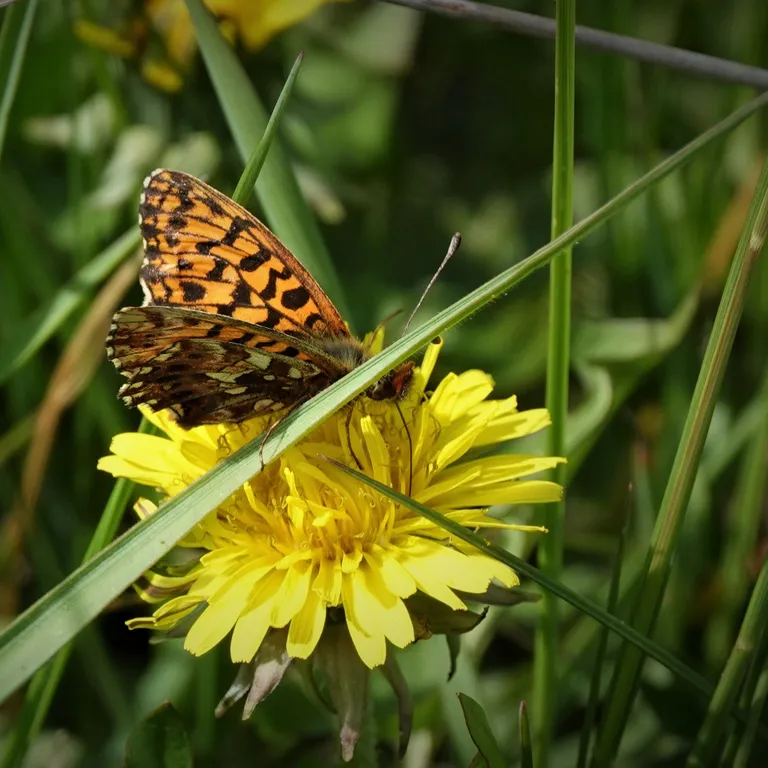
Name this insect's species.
Boloria dia
